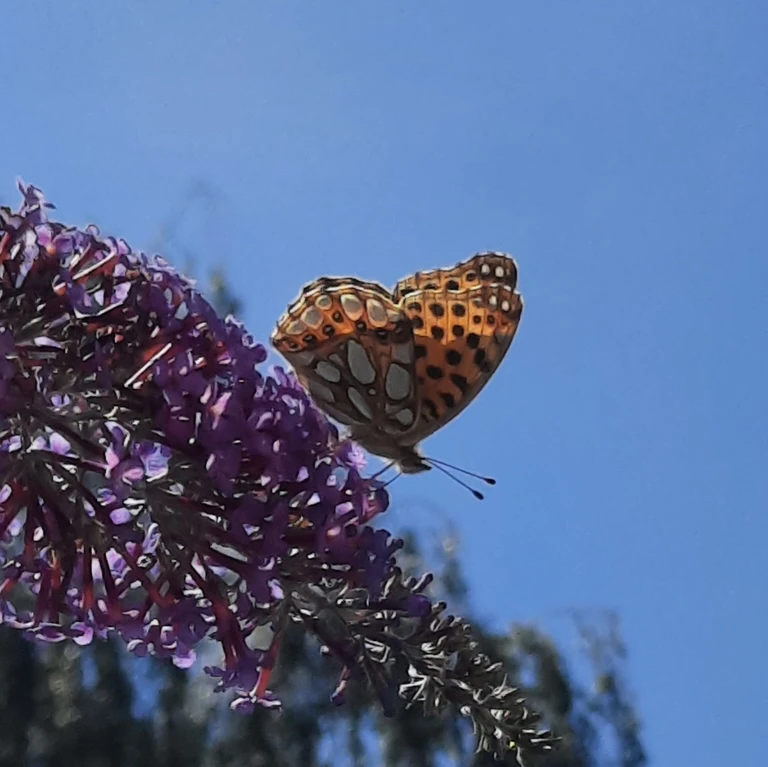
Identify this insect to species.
Issoria lathonia
